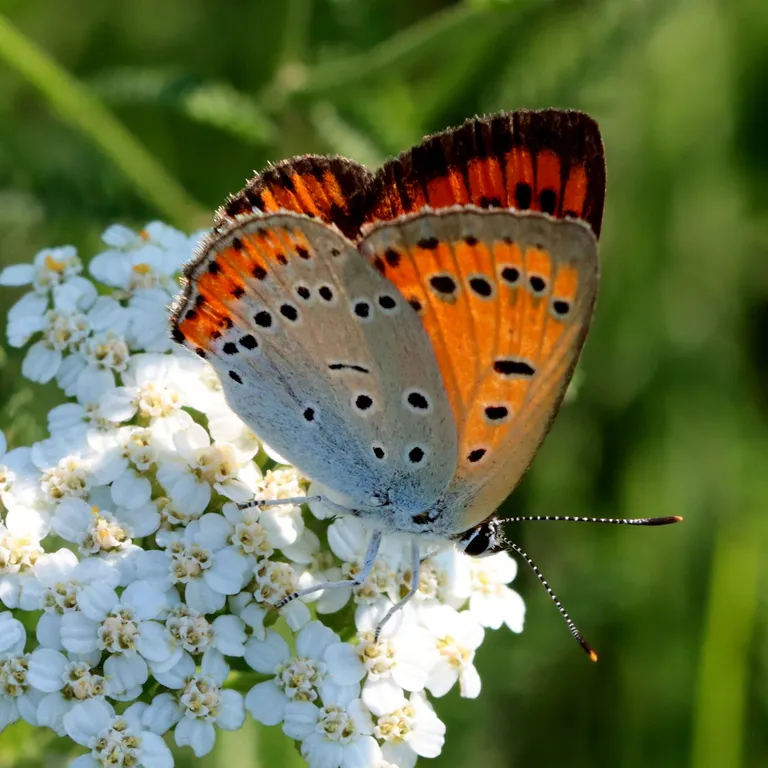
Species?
Lycaena dispar
